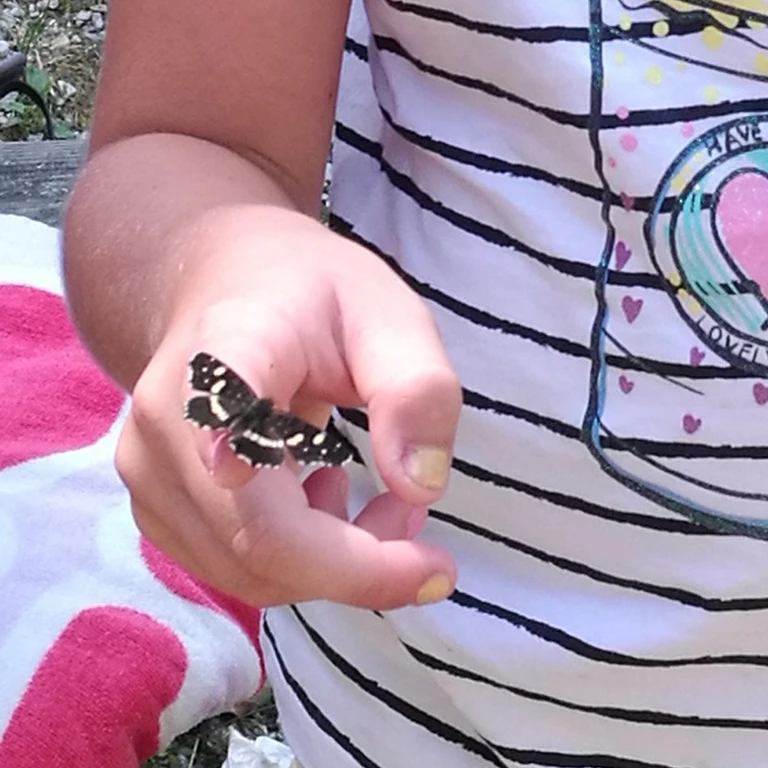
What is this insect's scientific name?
Araschnia levana
